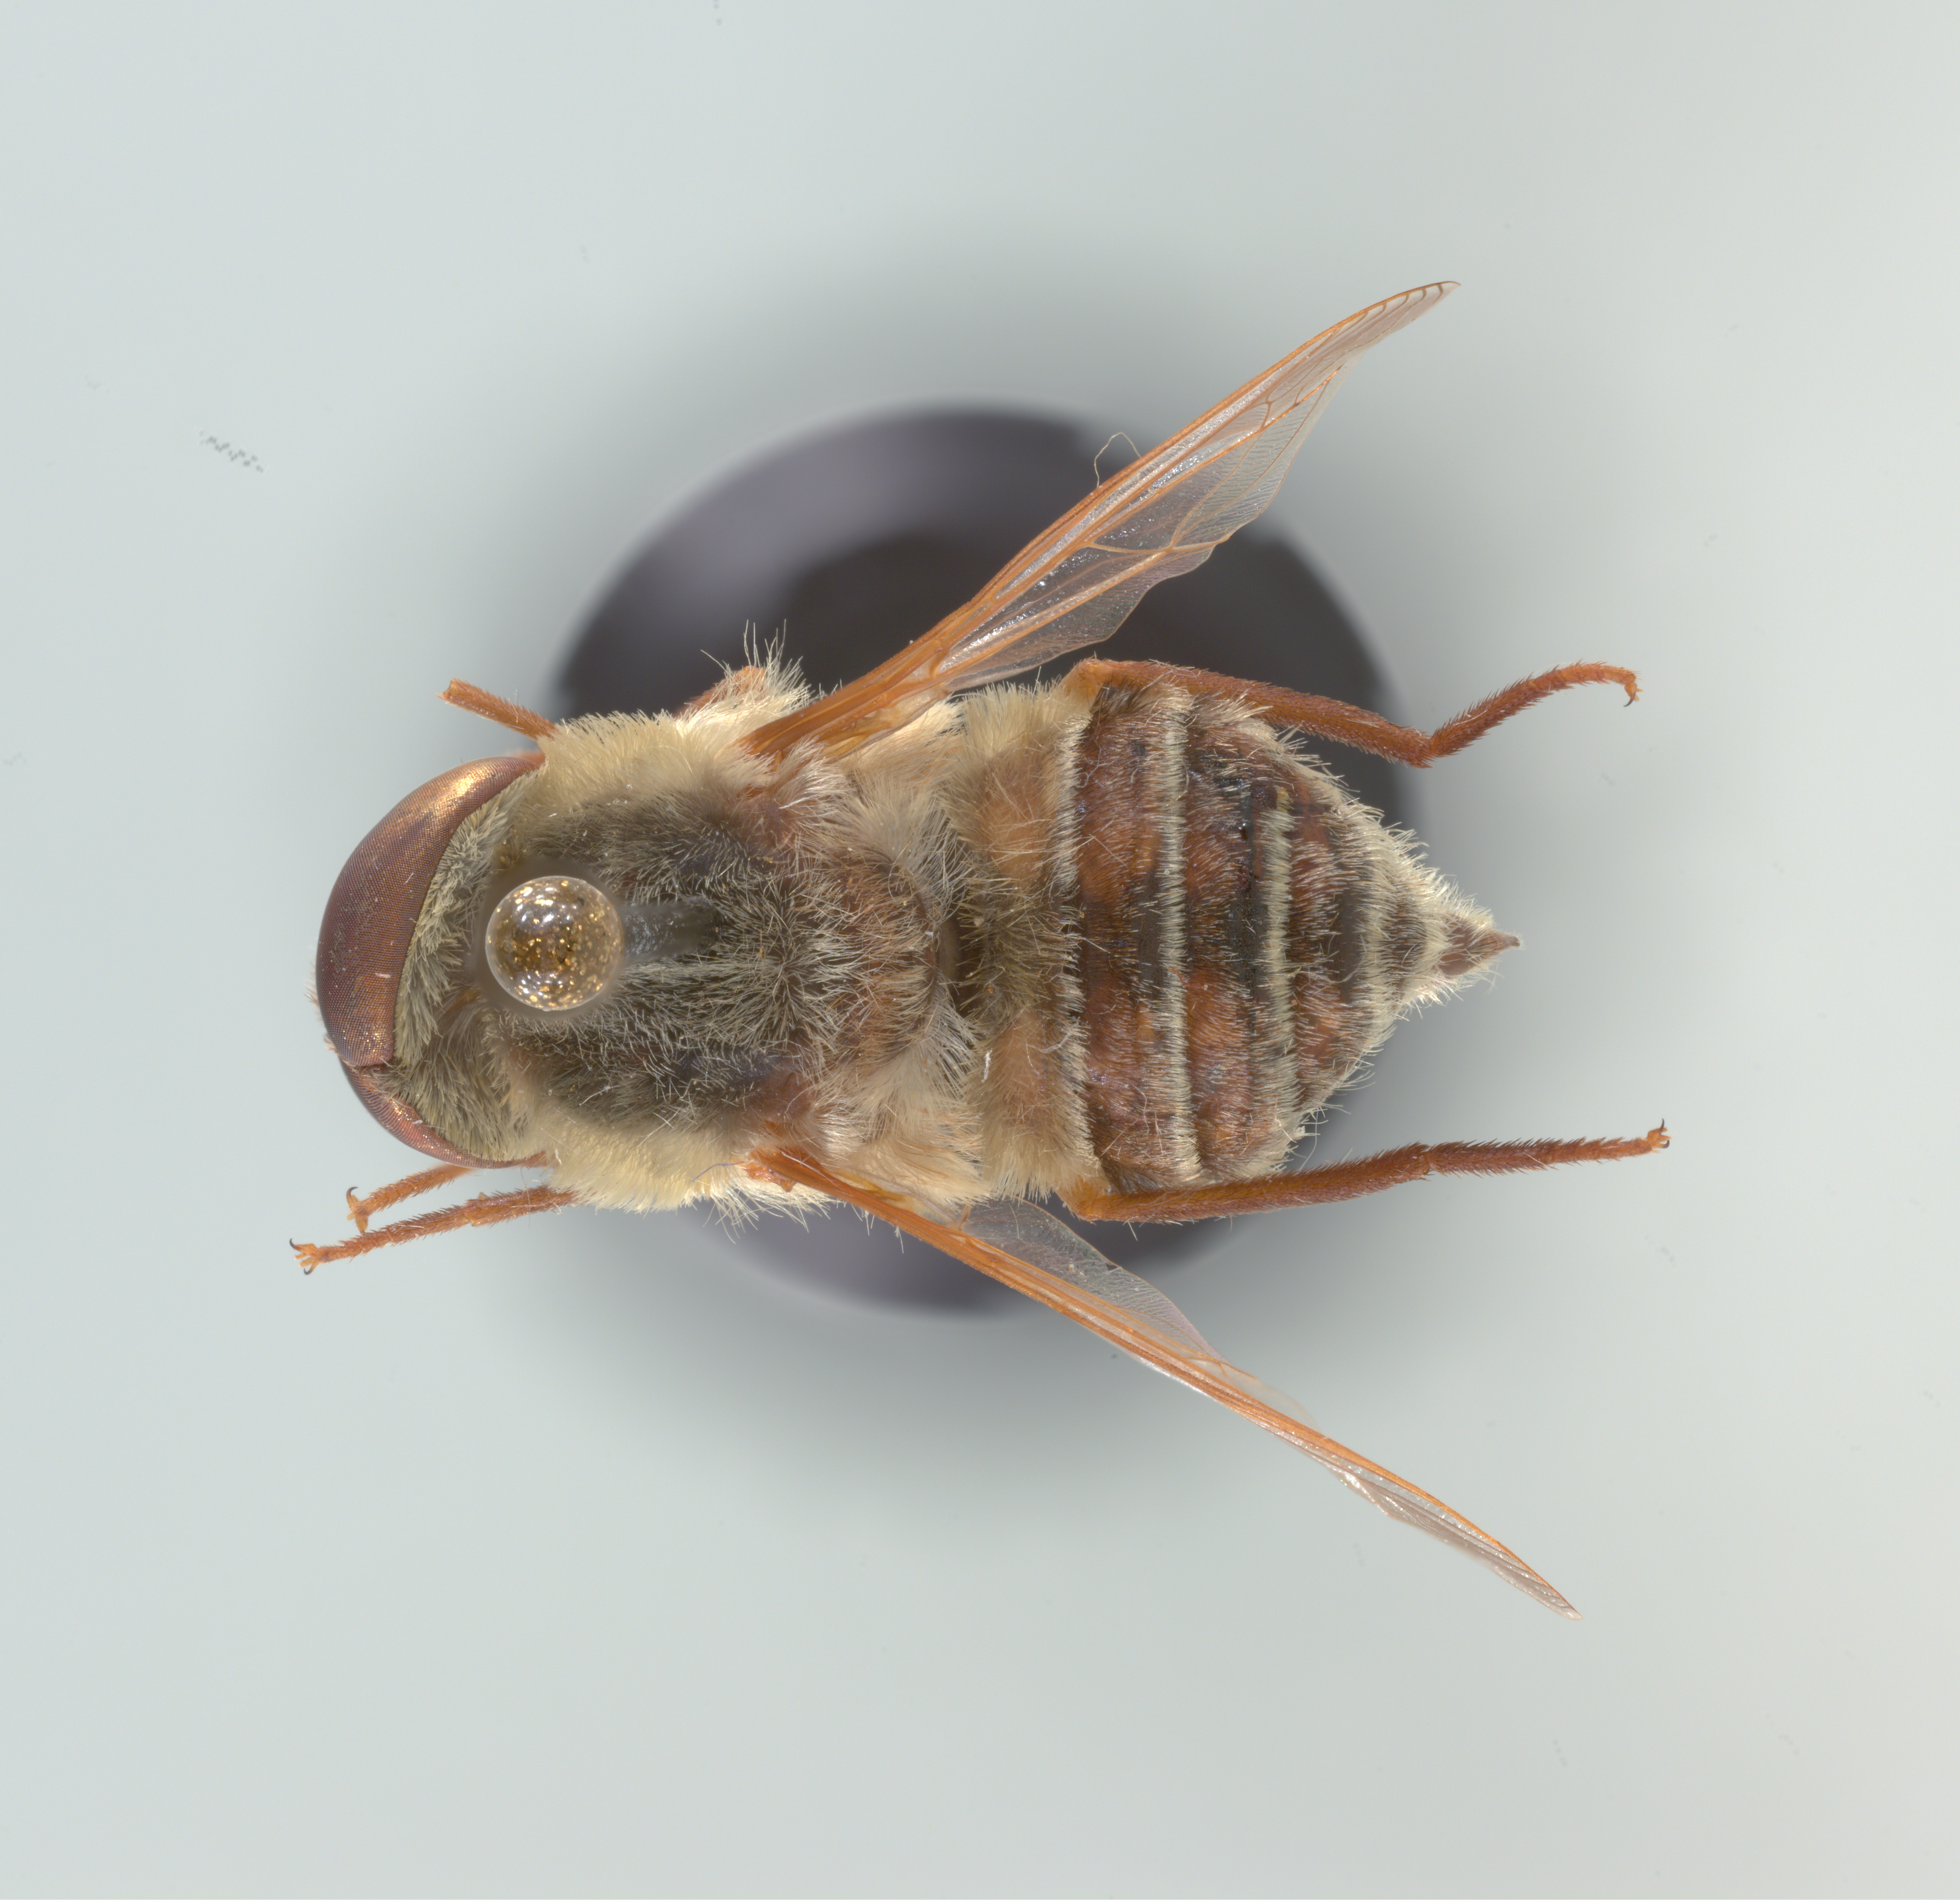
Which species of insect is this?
Neorhynchocephalus volaticus
